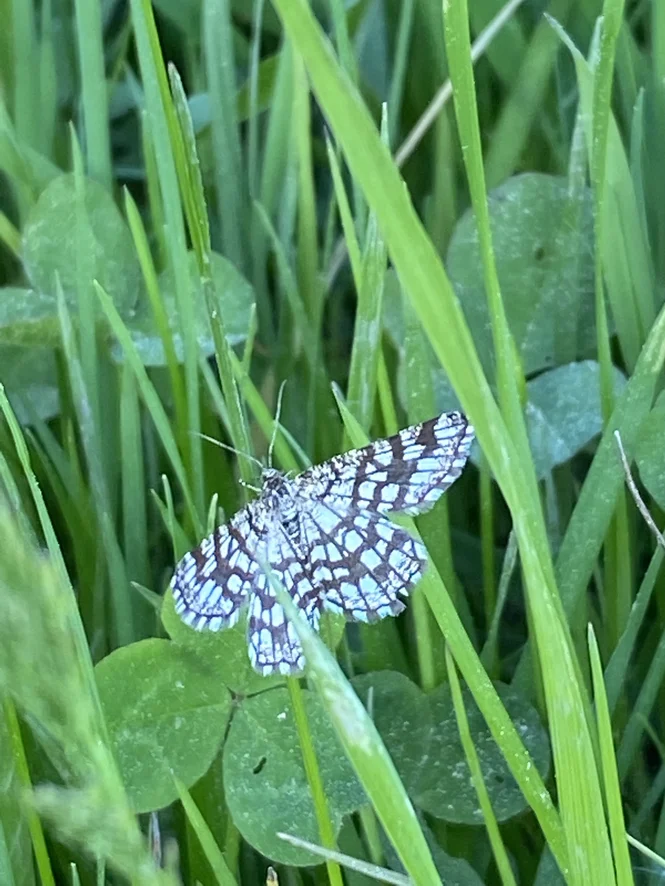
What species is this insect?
Chiasmia clathrata
